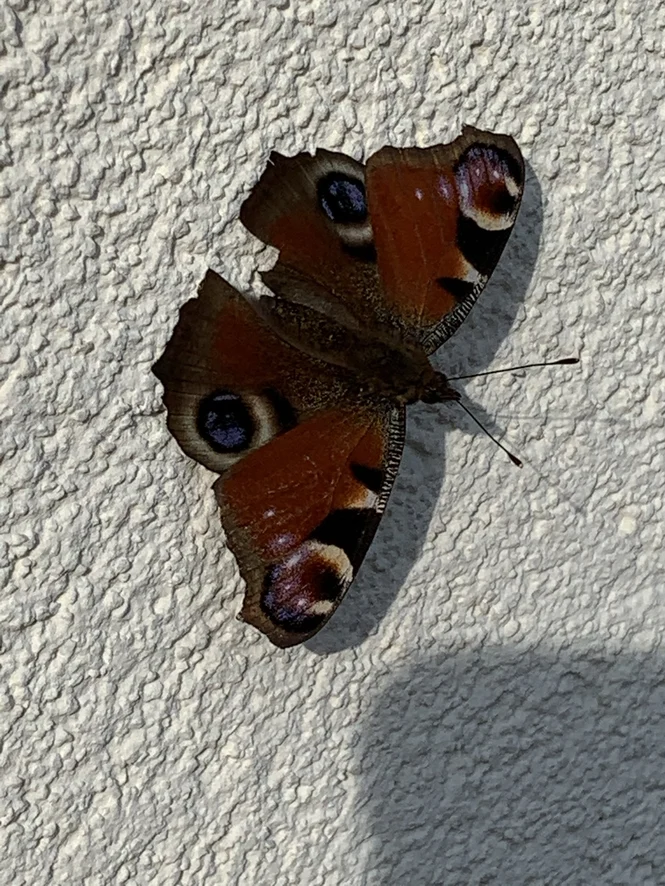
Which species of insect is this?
Aglais io
